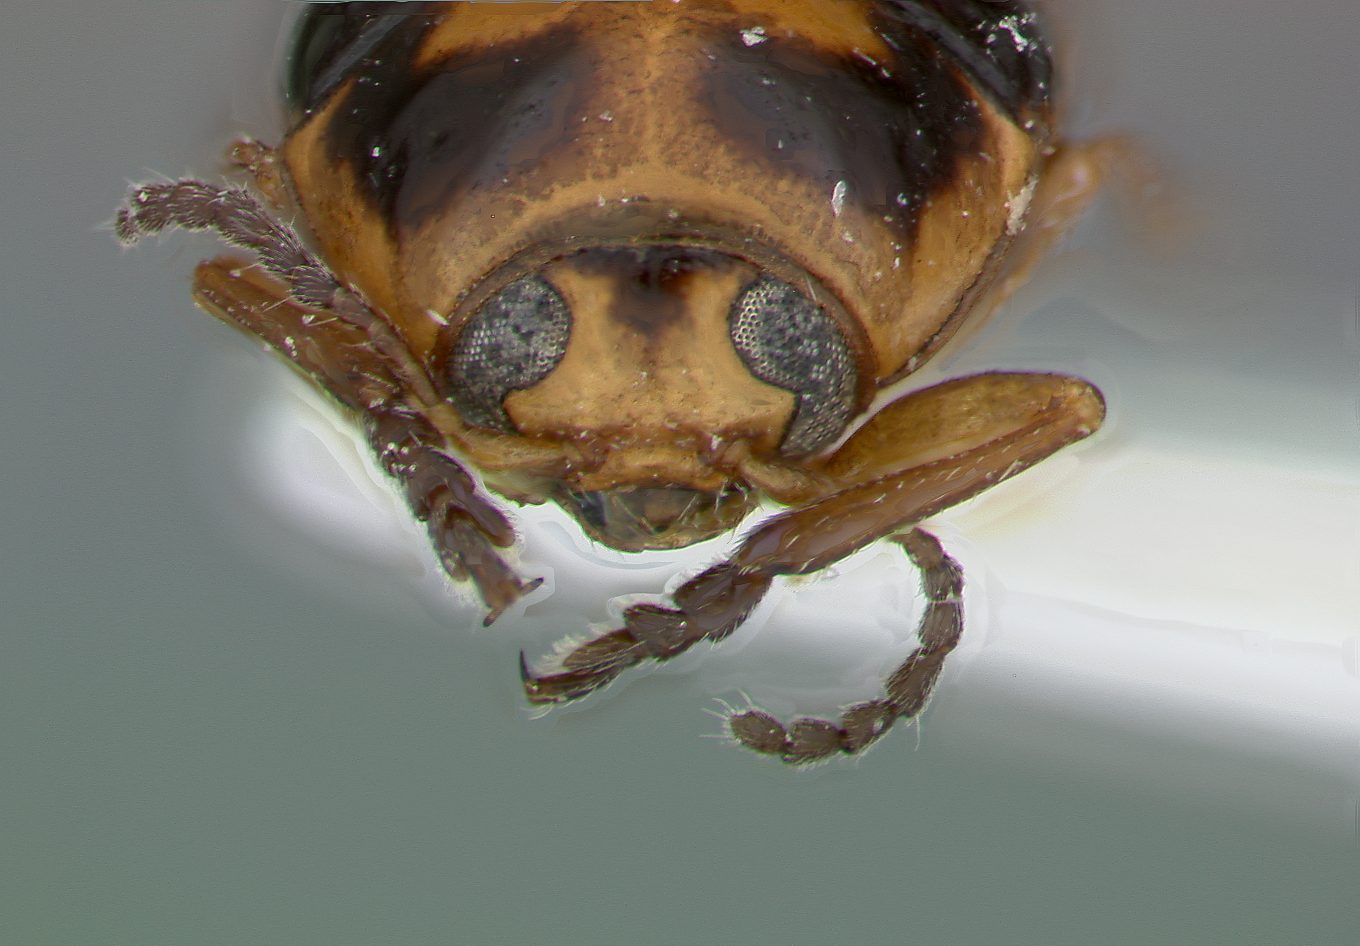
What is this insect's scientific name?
Melixanthus notabilis
